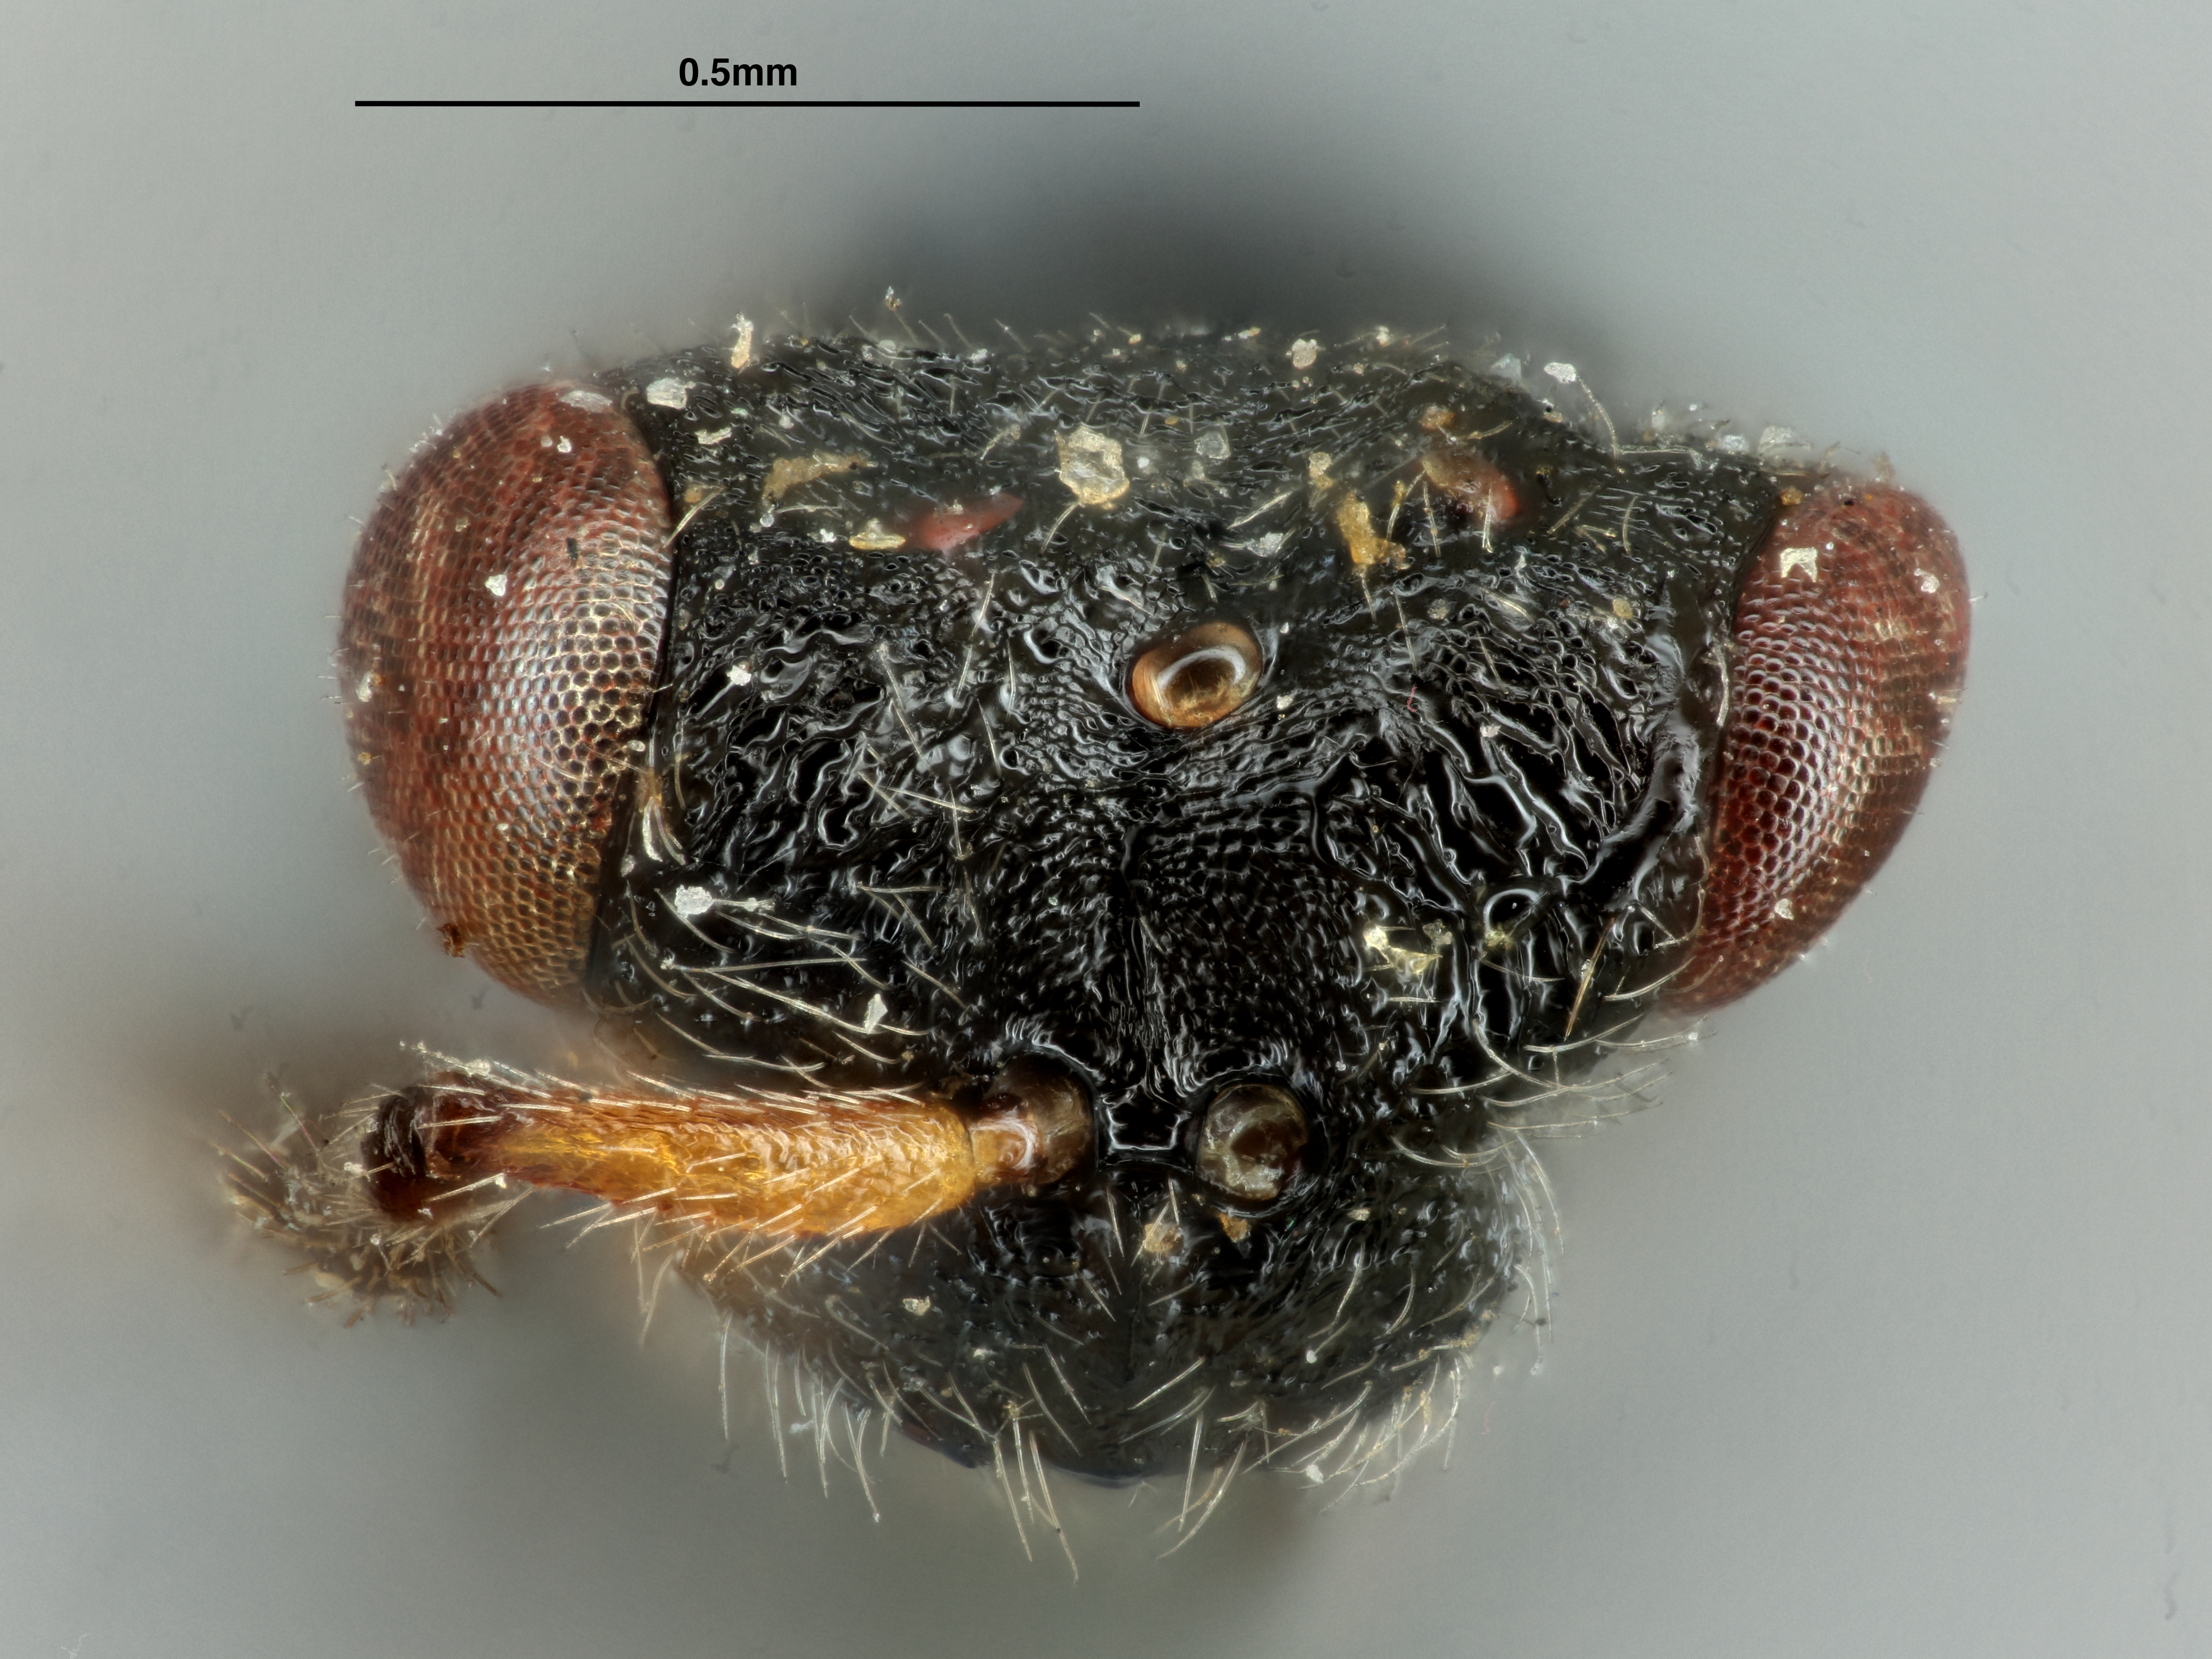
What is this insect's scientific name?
Isosomorpha europae
